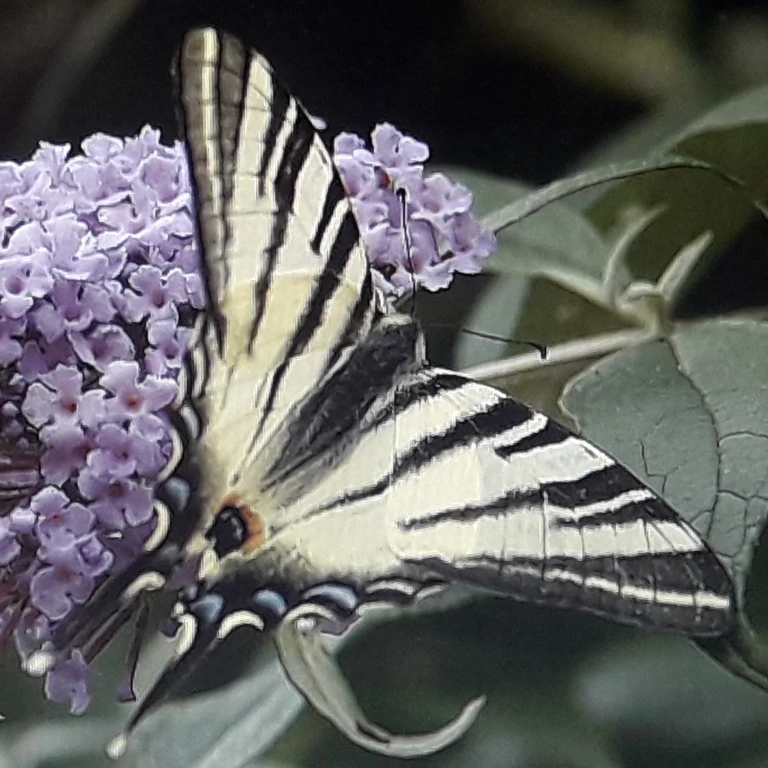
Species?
Iphiclides podalirius
